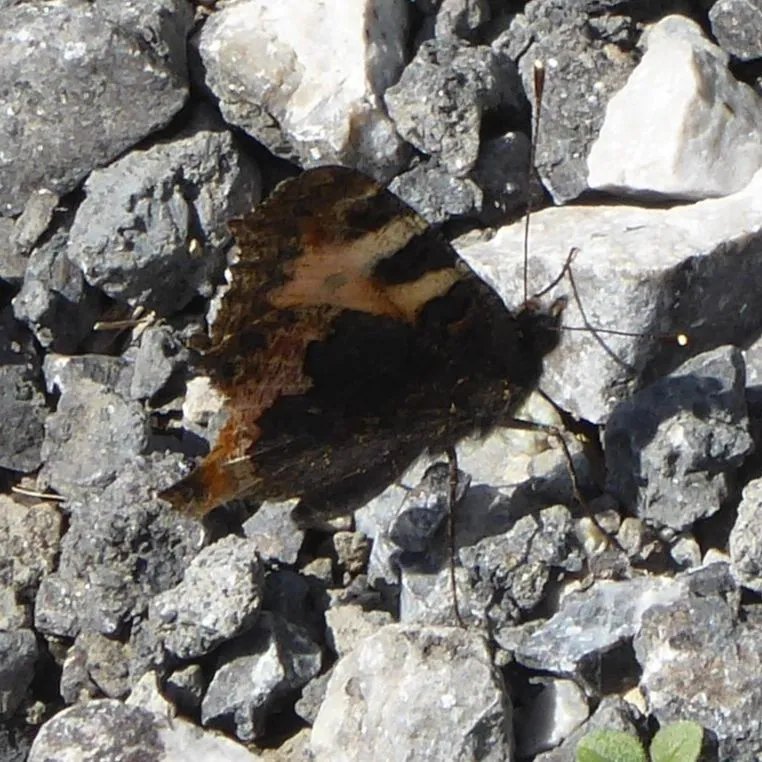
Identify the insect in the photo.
Aglais urticae
